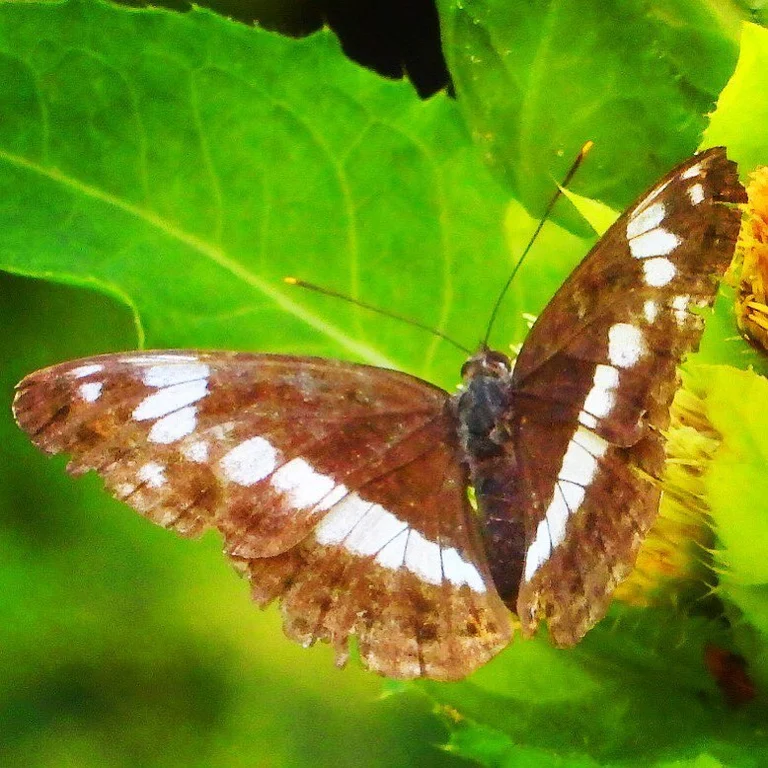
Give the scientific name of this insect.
Limenitis camilla (also Ladoga camilla)
